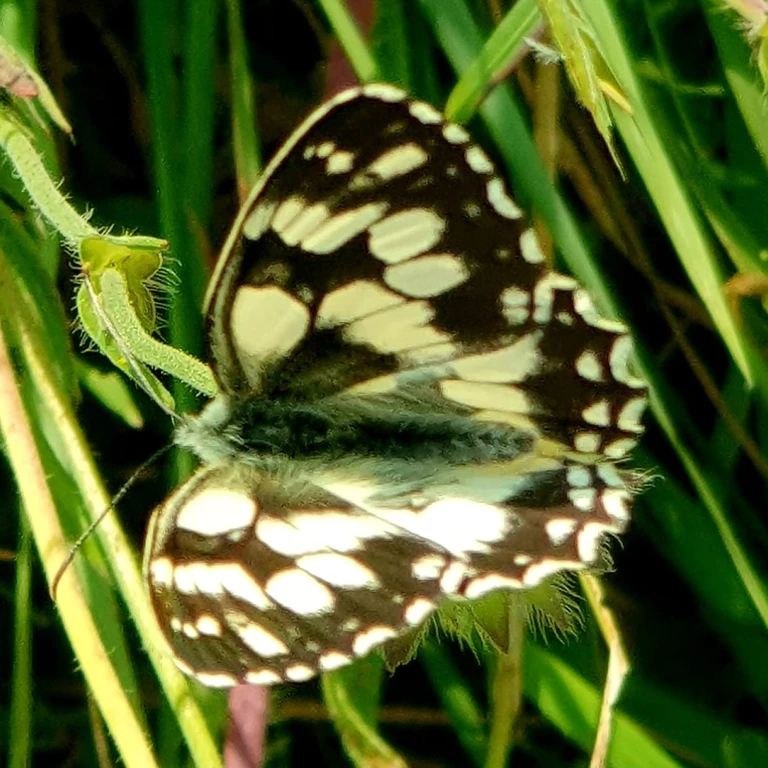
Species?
Melanargia galathea
